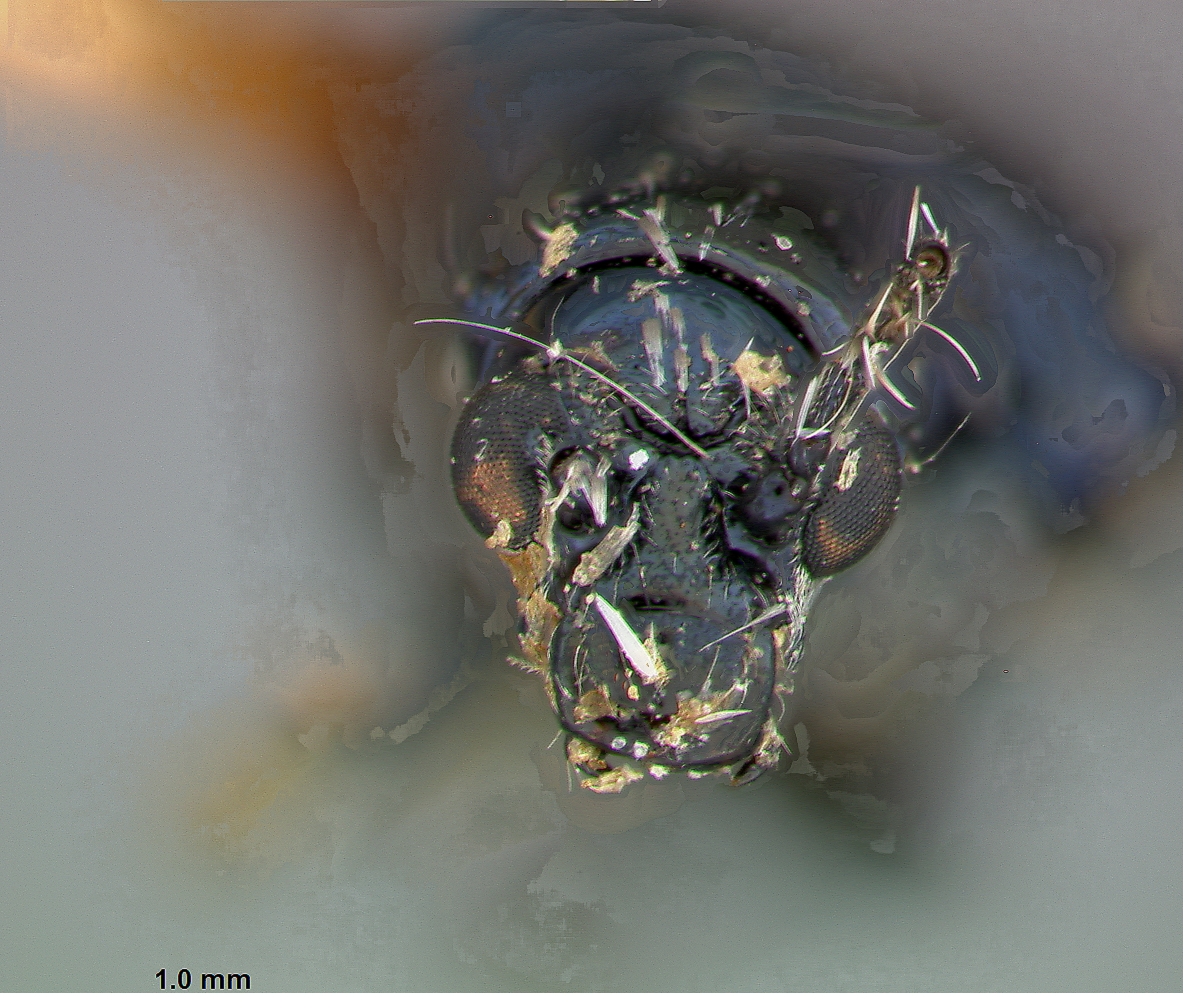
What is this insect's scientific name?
Lema angustepunctata
